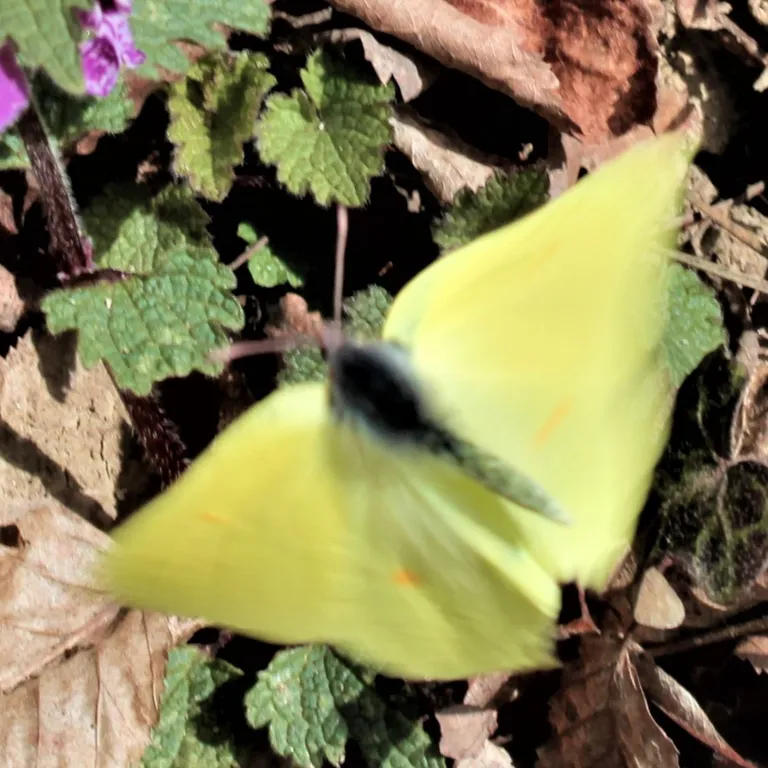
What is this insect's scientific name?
Gonepteryx rhamni
